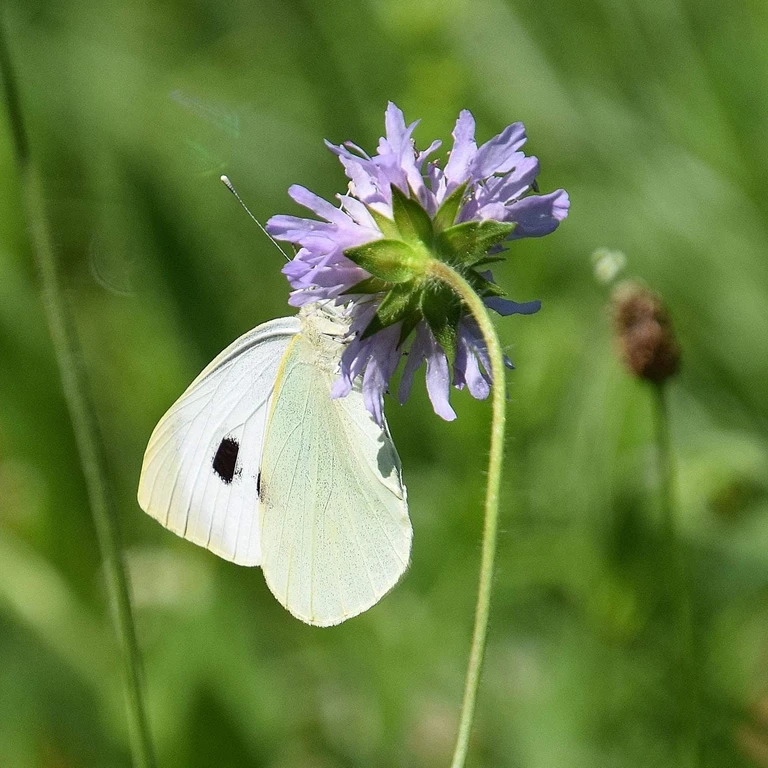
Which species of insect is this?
Pieris brassicae
